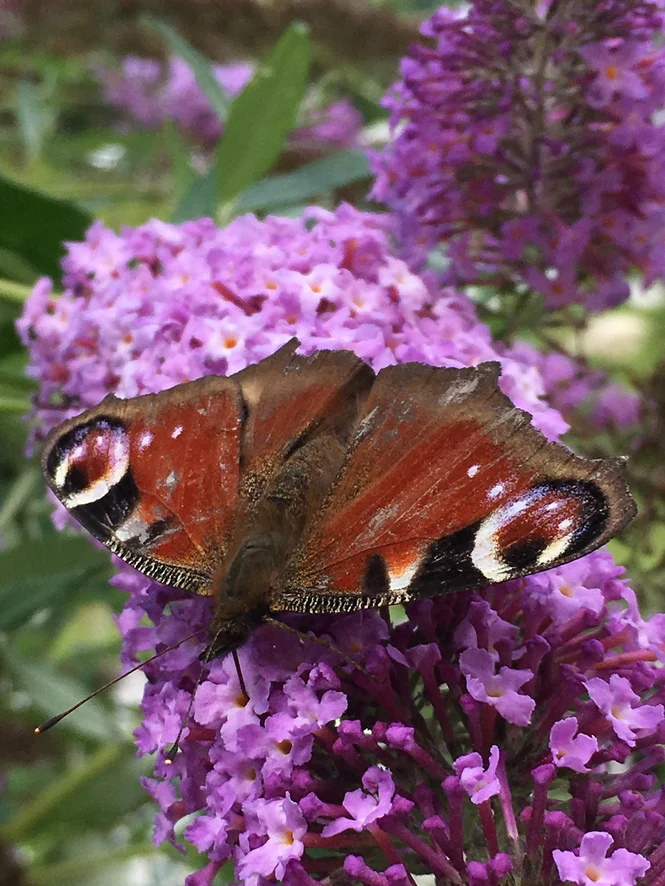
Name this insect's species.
Aglais io
